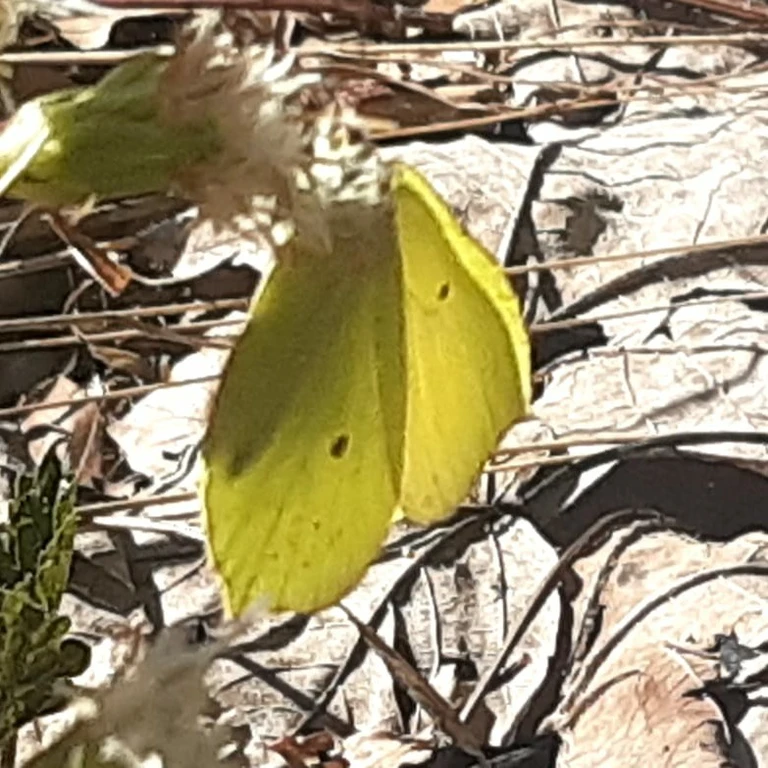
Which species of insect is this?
Gonepteryx rhamni
